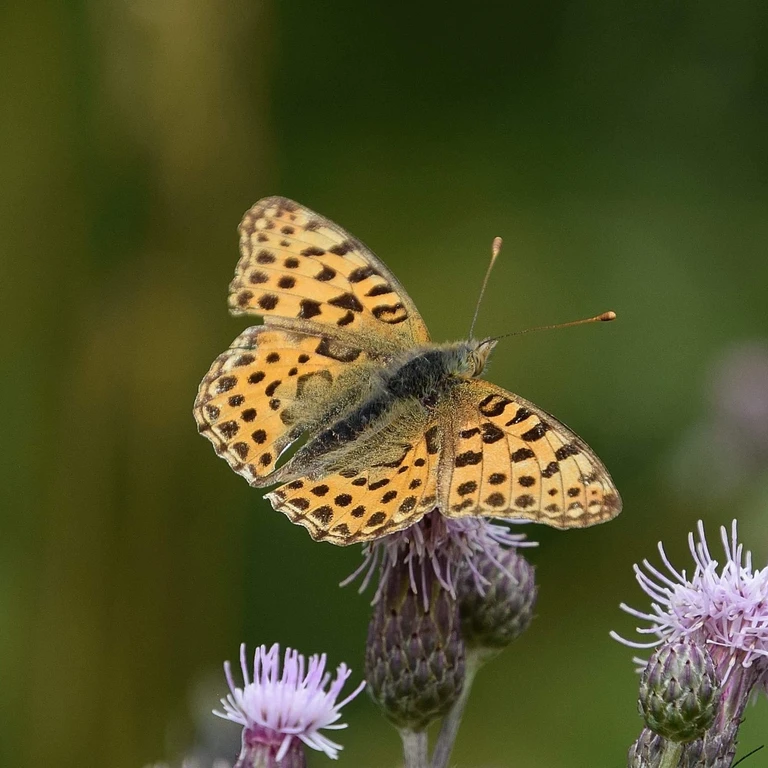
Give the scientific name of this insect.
Issoria lathonia
